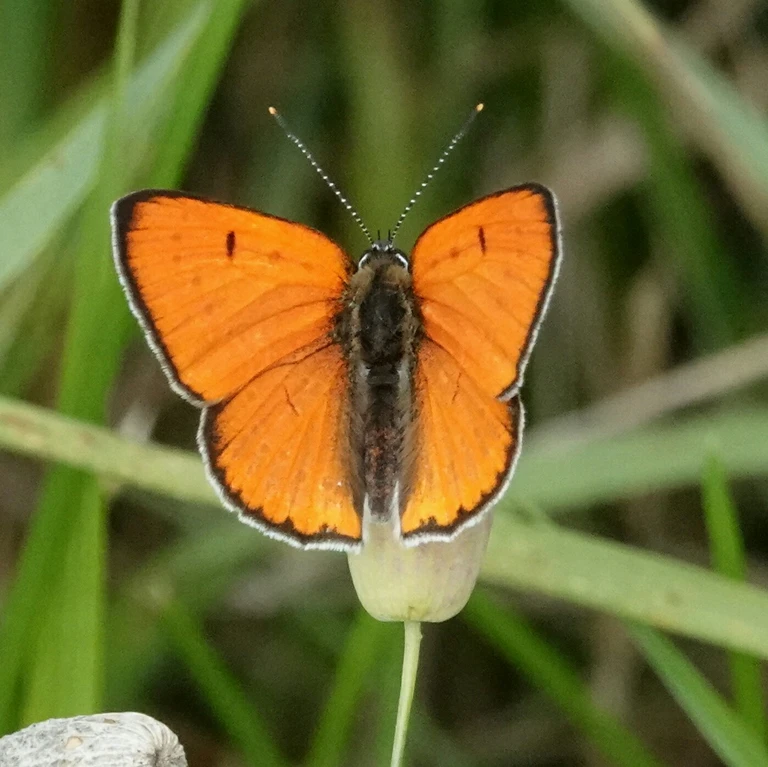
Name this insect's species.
Lycaena dispar
